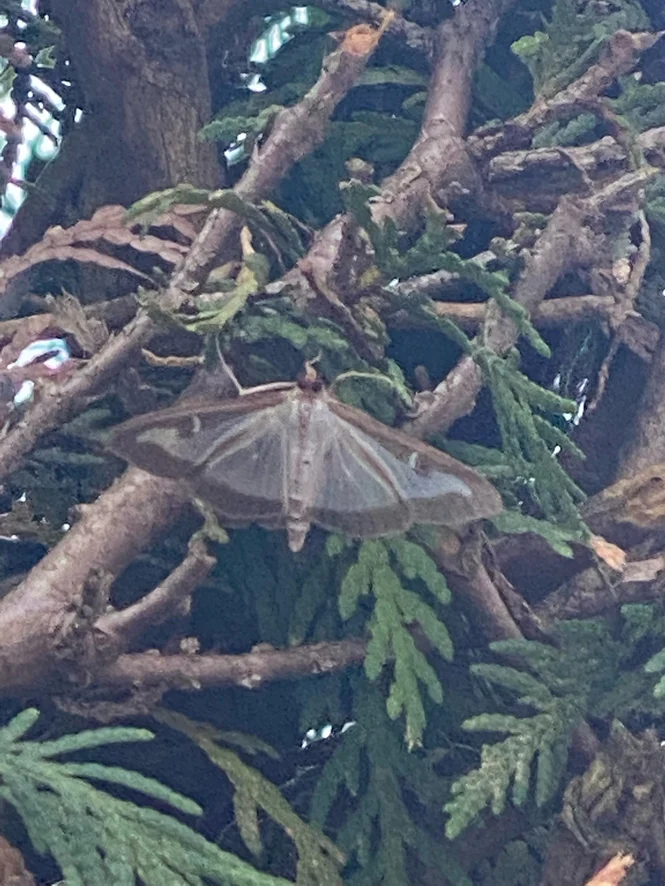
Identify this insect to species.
Cydalima perspectalis
